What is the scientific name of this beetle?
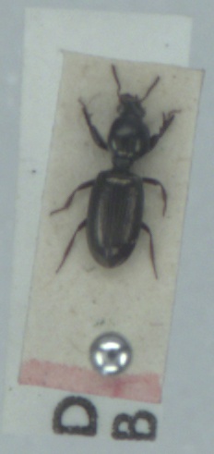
Dyschirius nitidus
